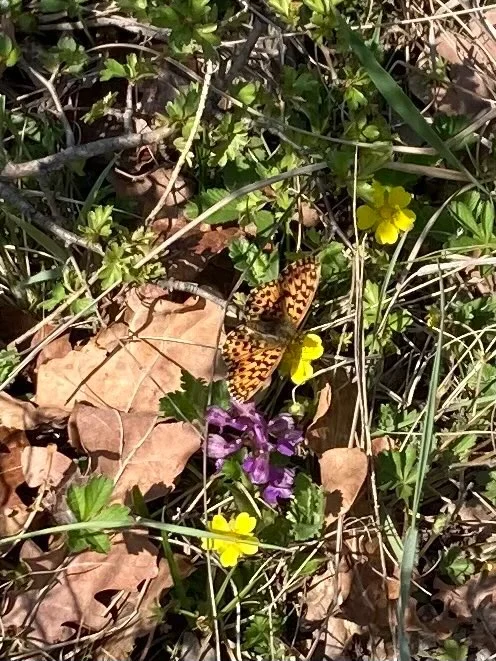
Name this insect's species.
Boloria dia
